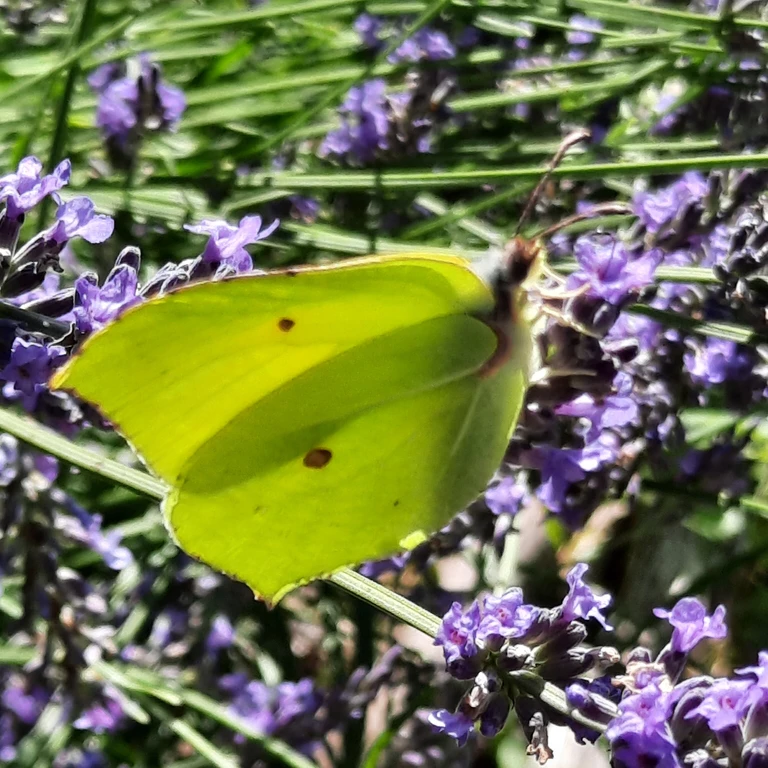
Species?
Gonepteryx rhamni
